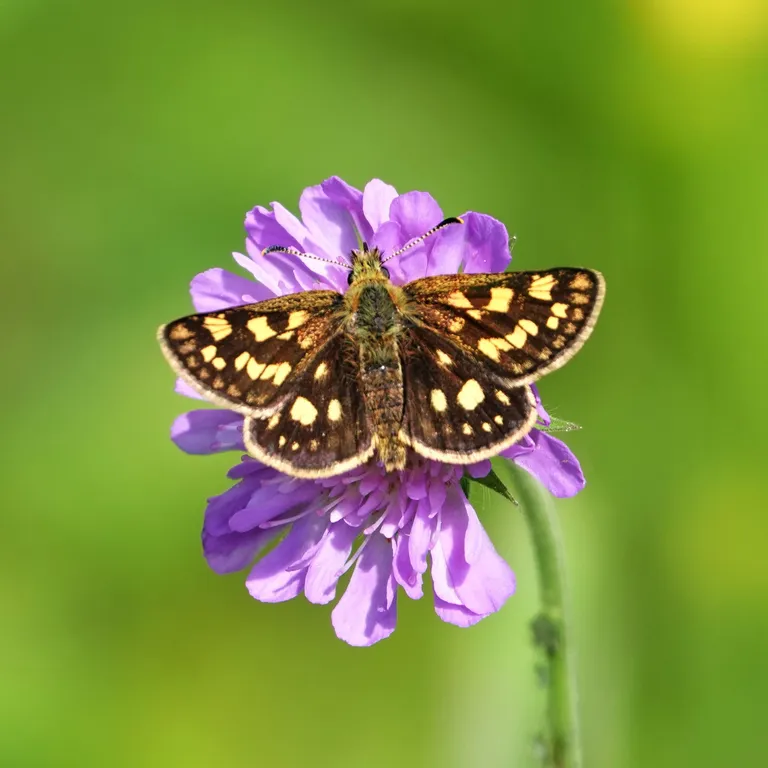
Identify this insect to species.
Carterocephalus palaemon
